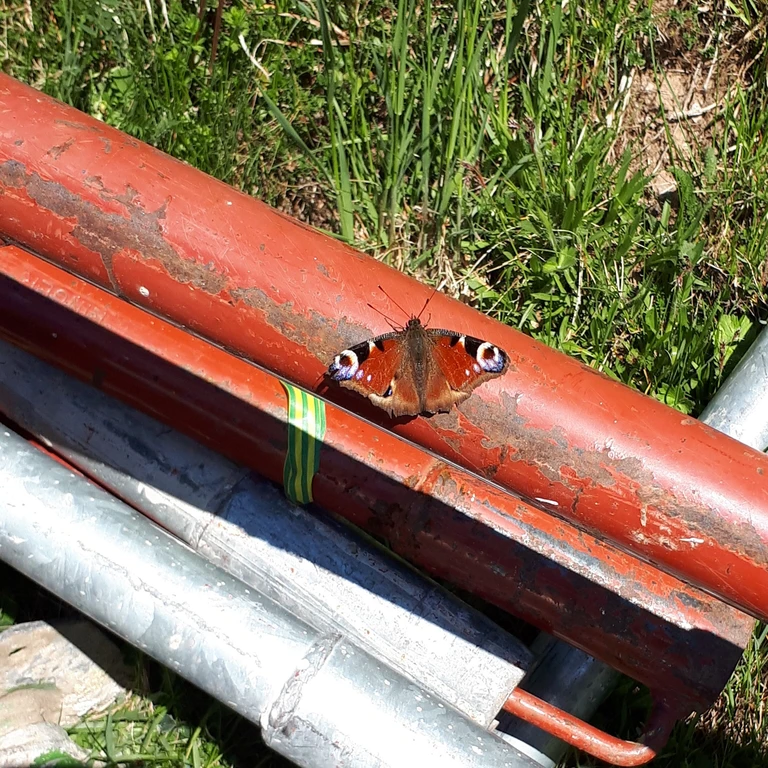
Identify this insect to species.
Aglais io
